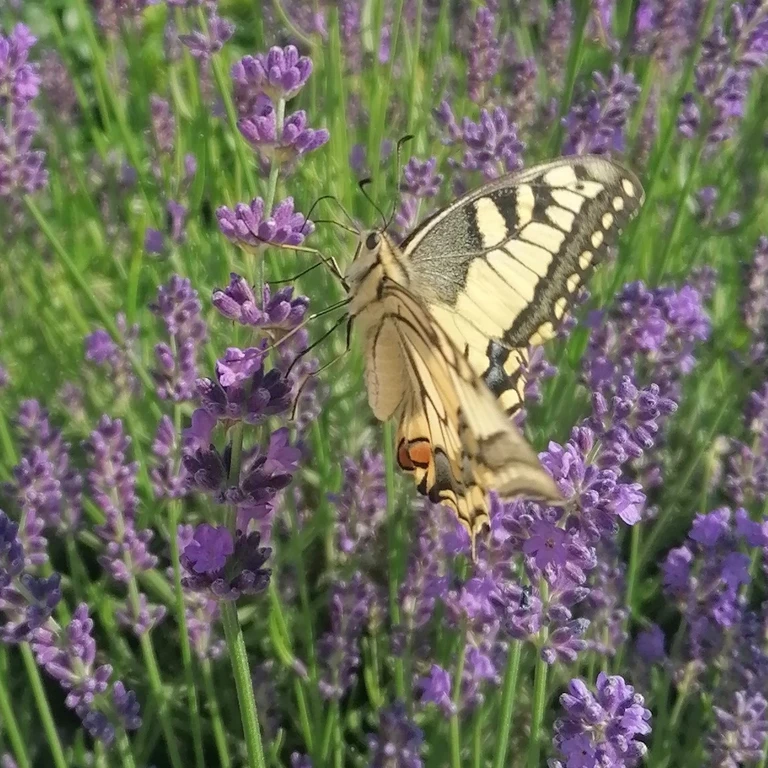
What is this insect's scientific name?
Papilio machaon
